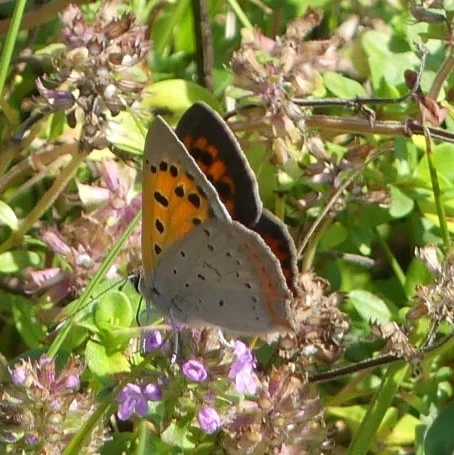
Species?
Lycaena phlaeas
